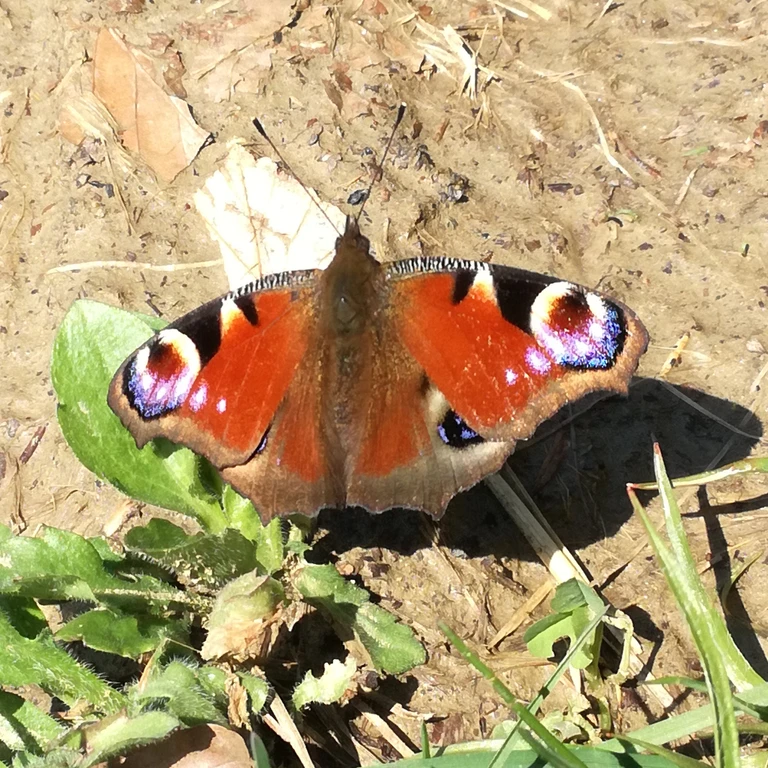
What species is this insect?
Aglais io
